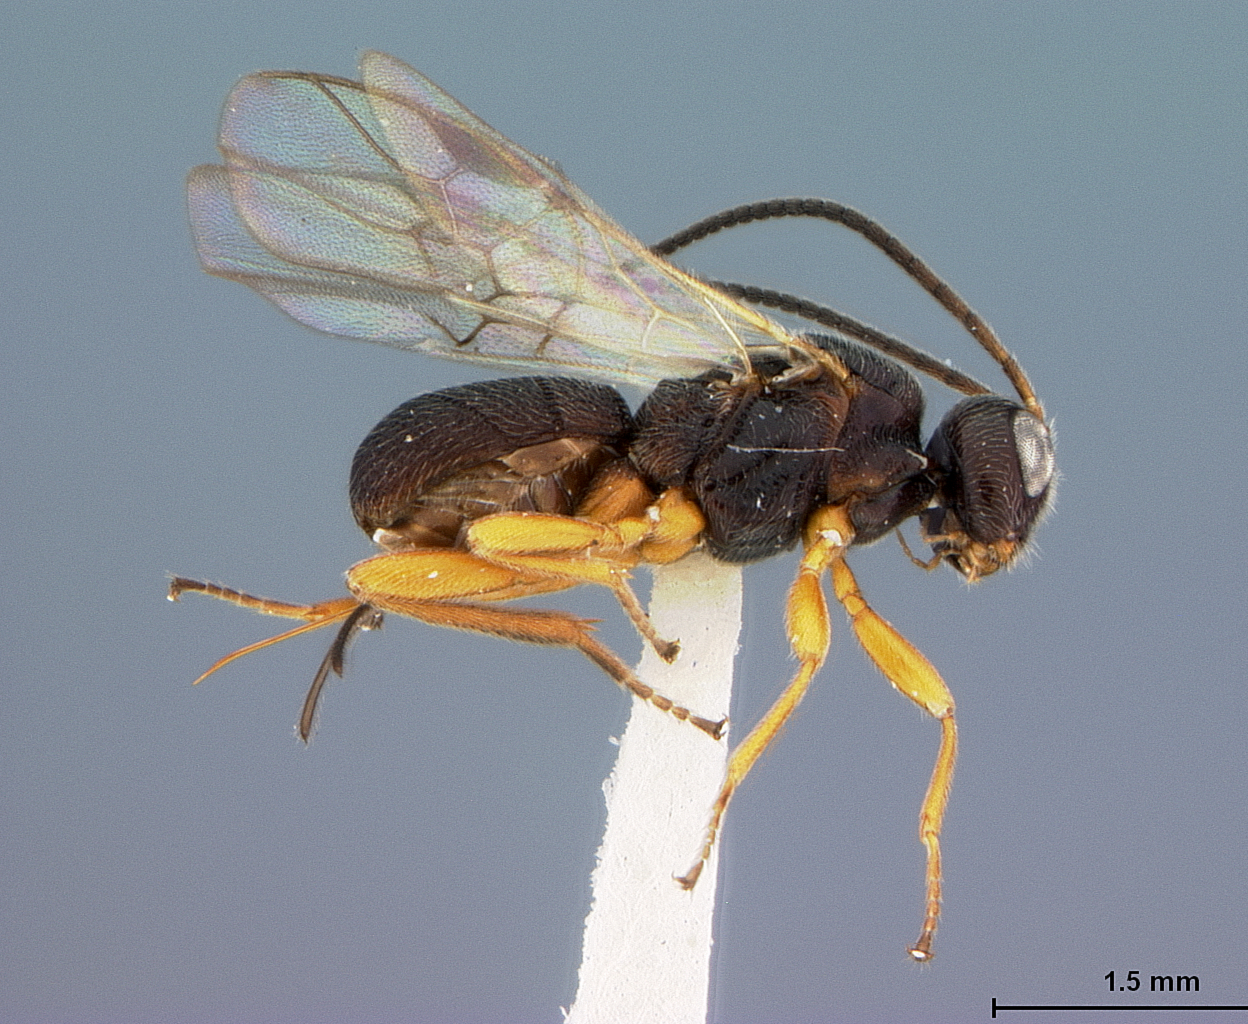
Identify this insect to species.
Triaspis odontochila
